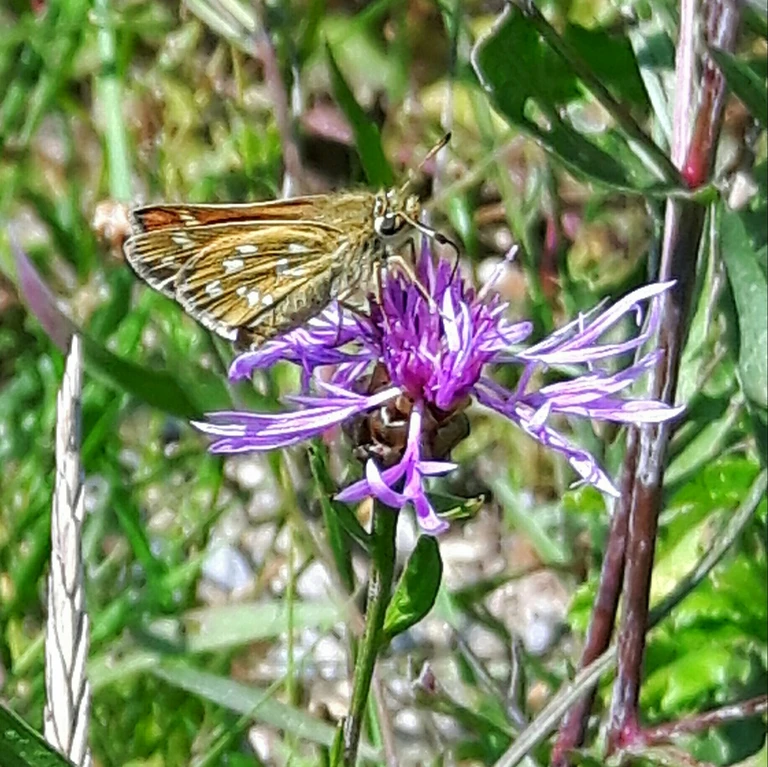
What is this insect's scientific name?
Hesperia comma
